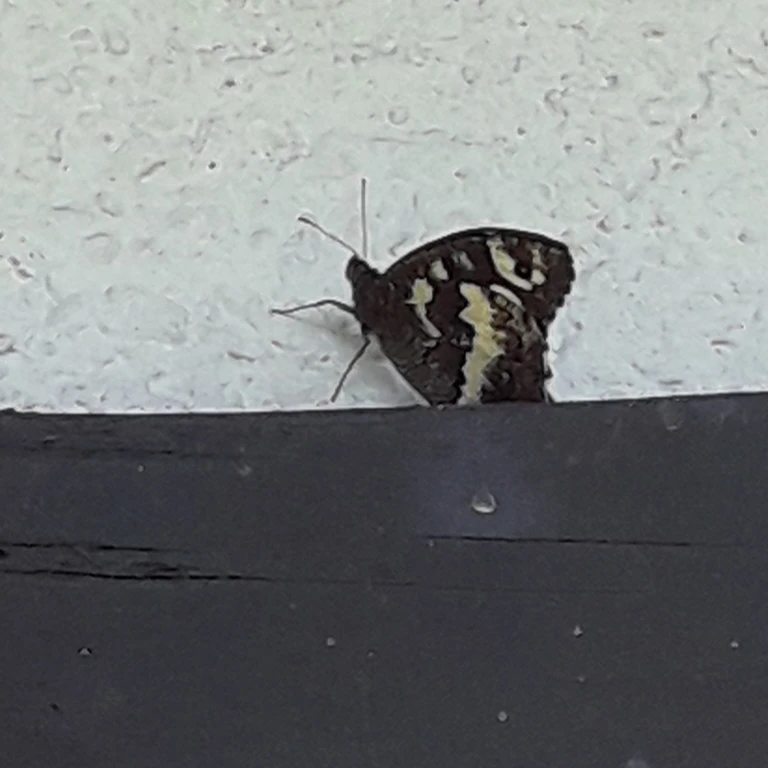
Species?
Brintesia circe
